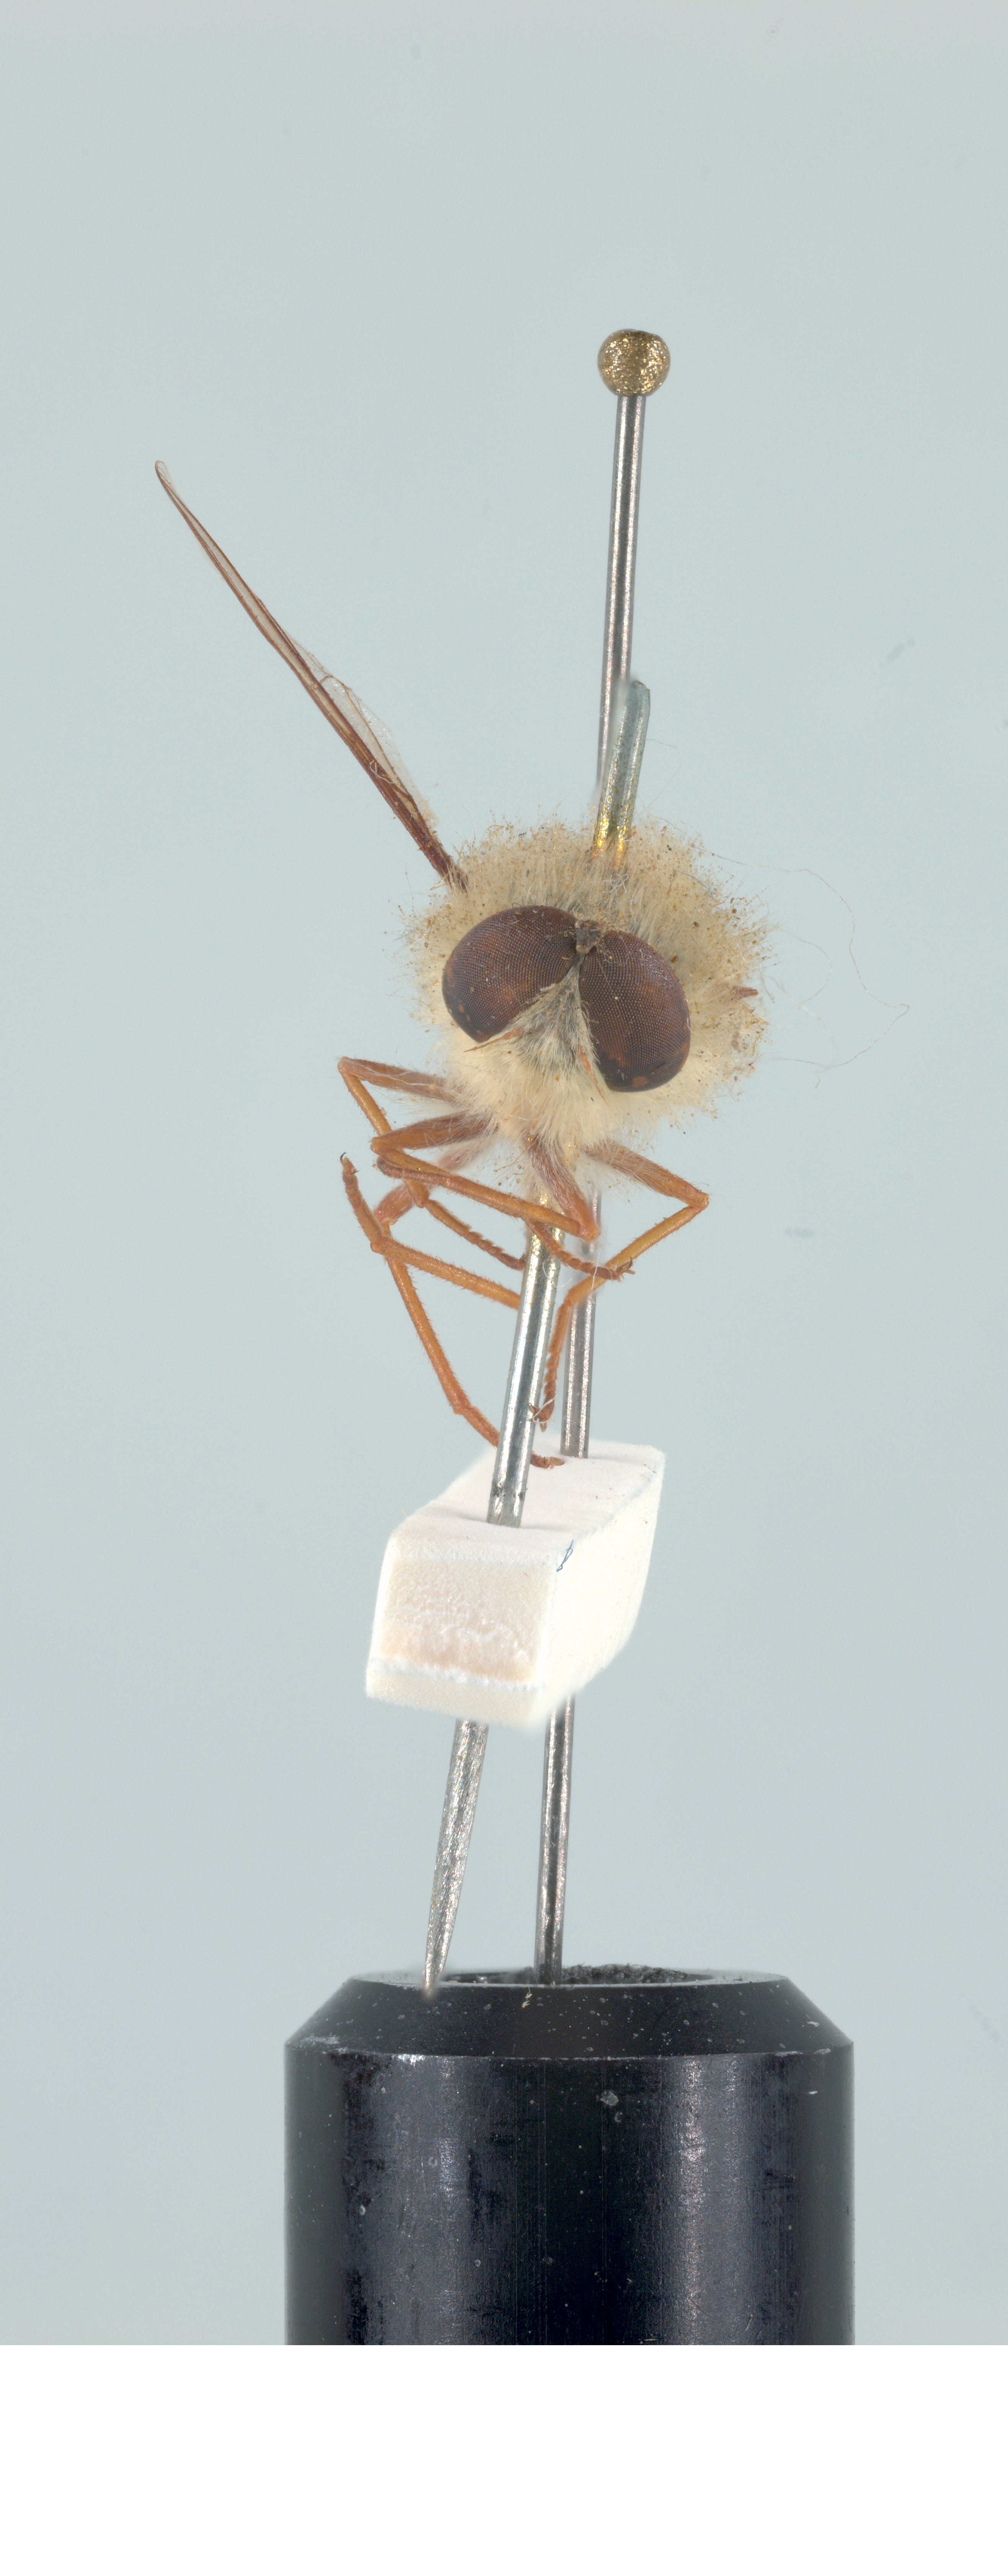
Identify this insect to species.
Trichopsidea oestracea
